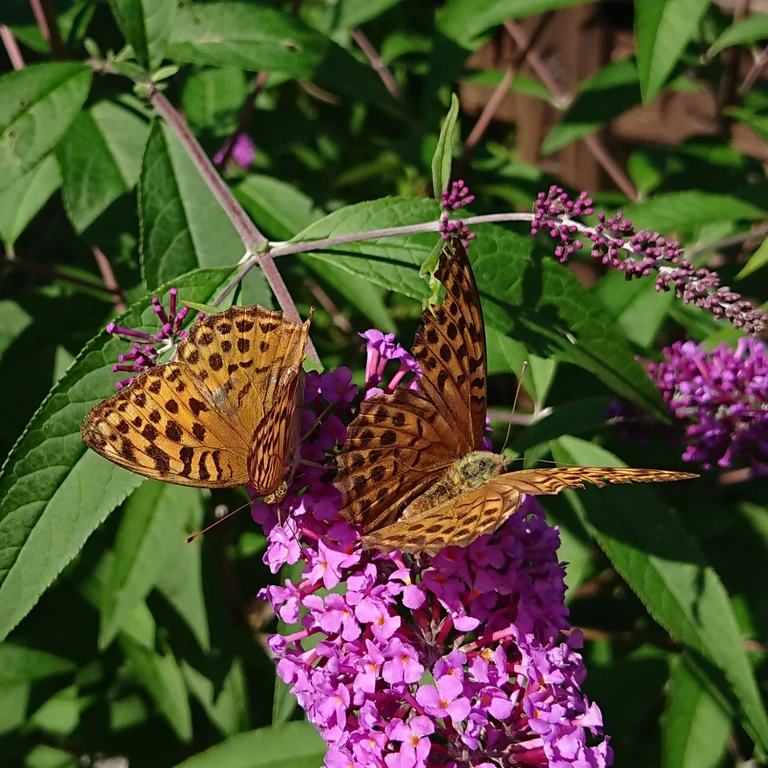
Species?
Argynnis paphia
